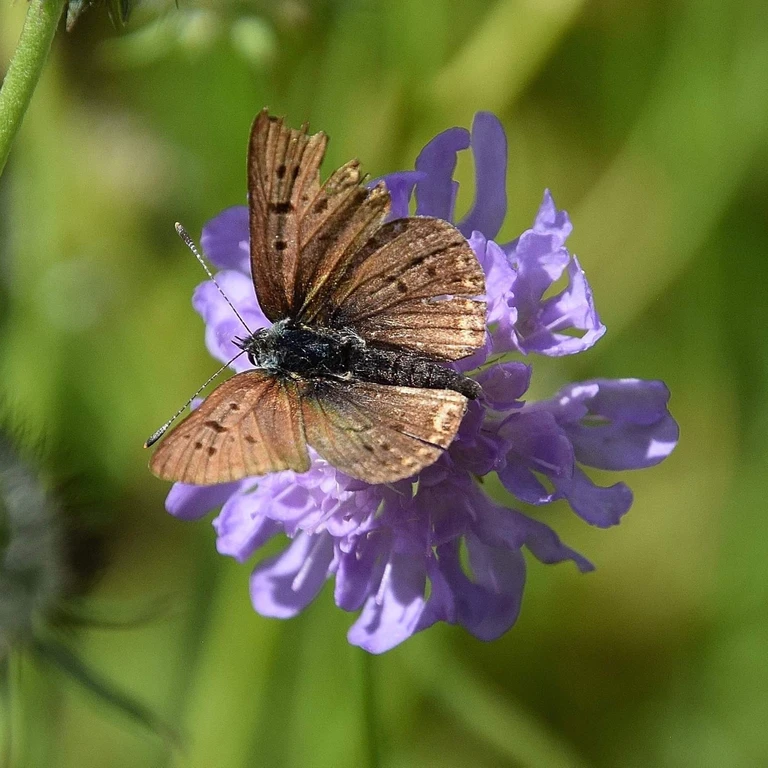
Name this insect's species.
Lycaena tityrus (also Loweia tityrus)
